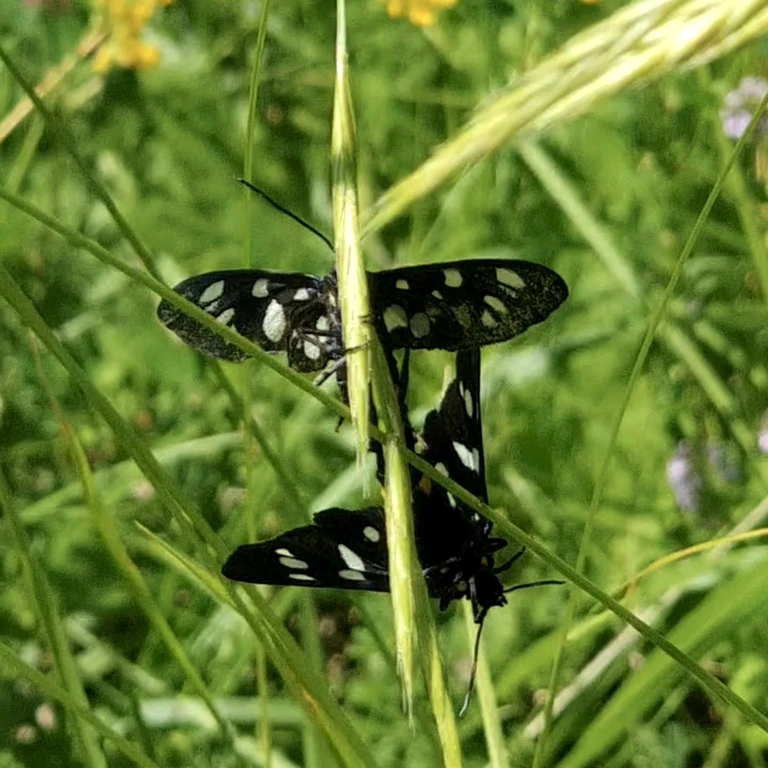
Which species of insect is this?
Amata phegea
